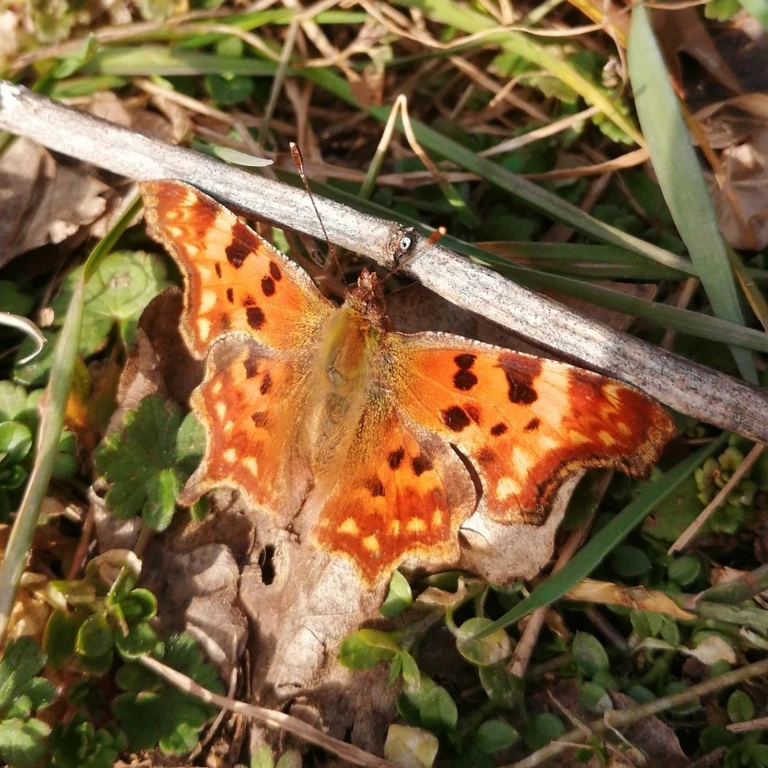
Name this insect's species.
Polygonia c-album
